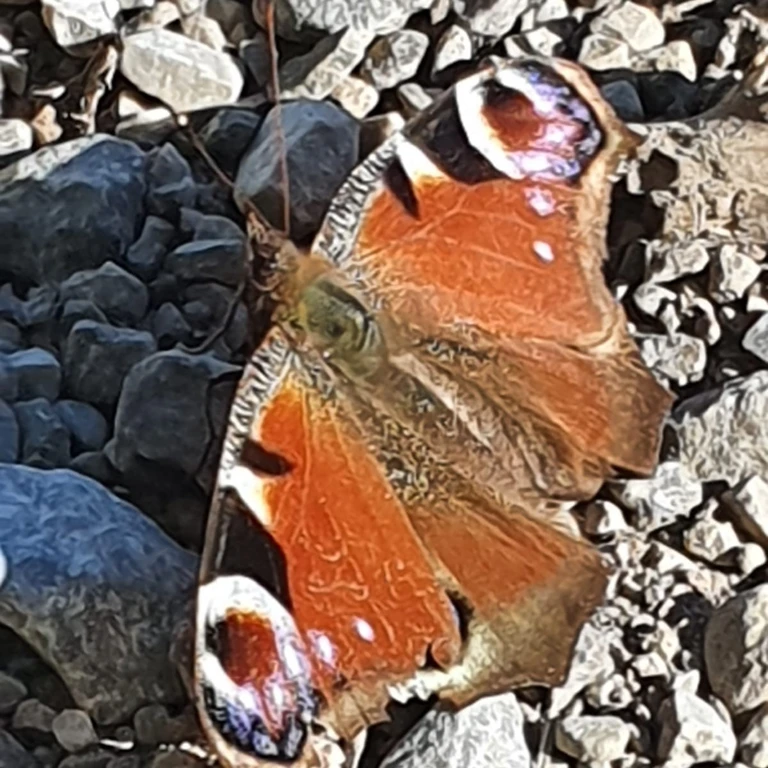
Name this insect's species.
Aglais io
